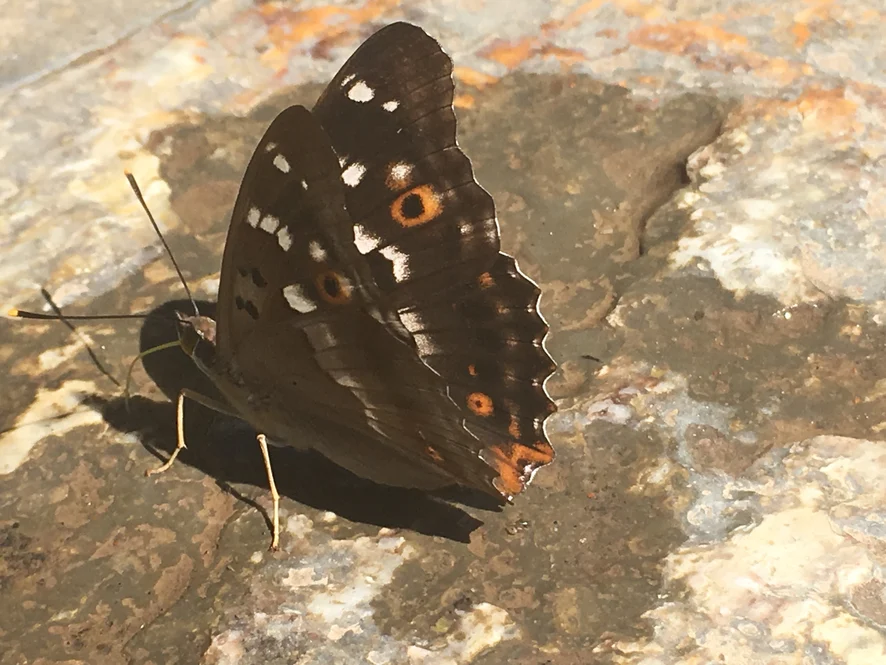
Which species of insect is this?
Apatura ilia
